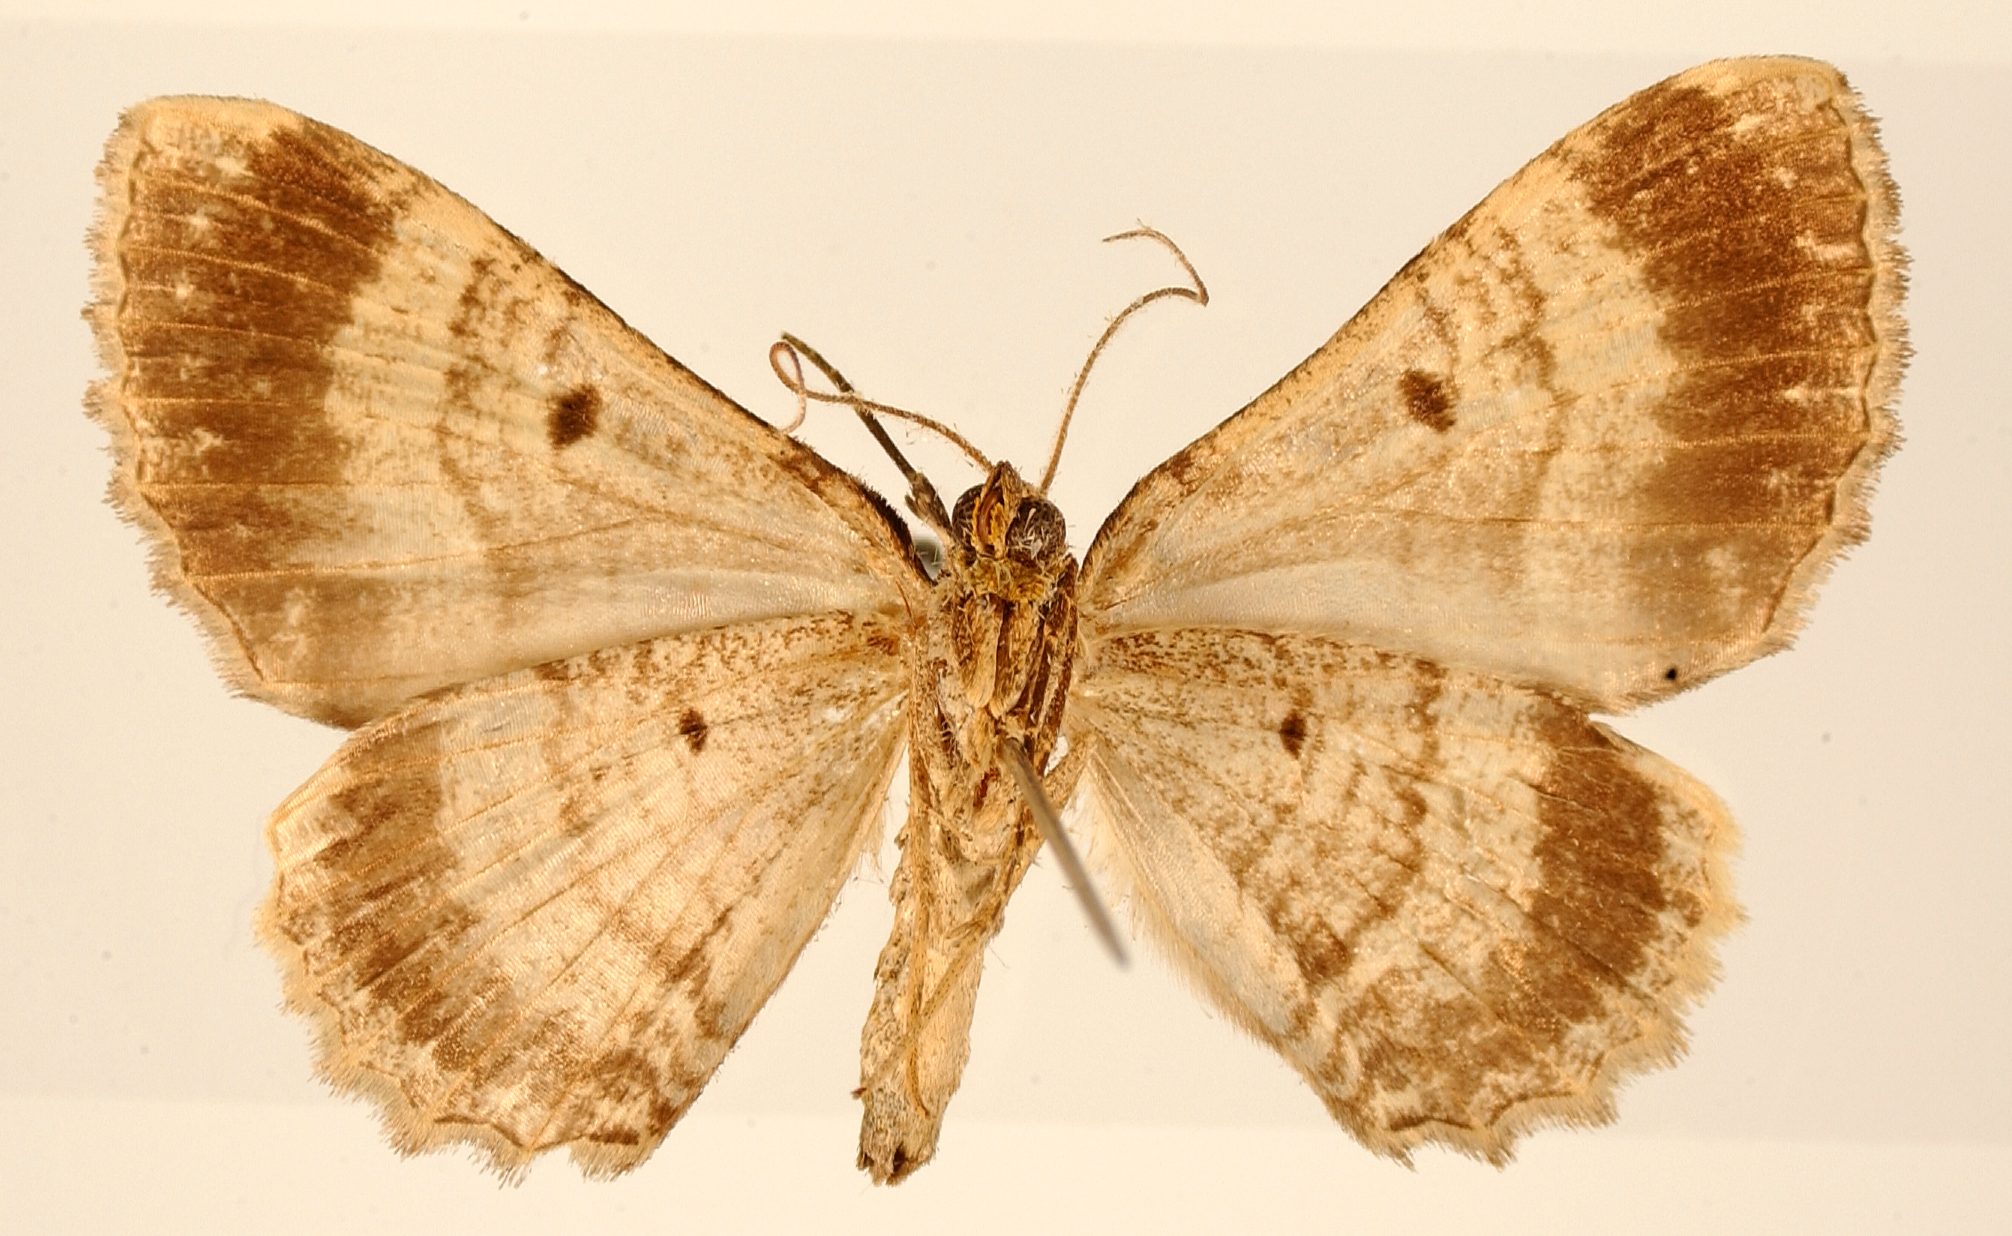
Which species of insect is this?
Pterocypha tabascana
